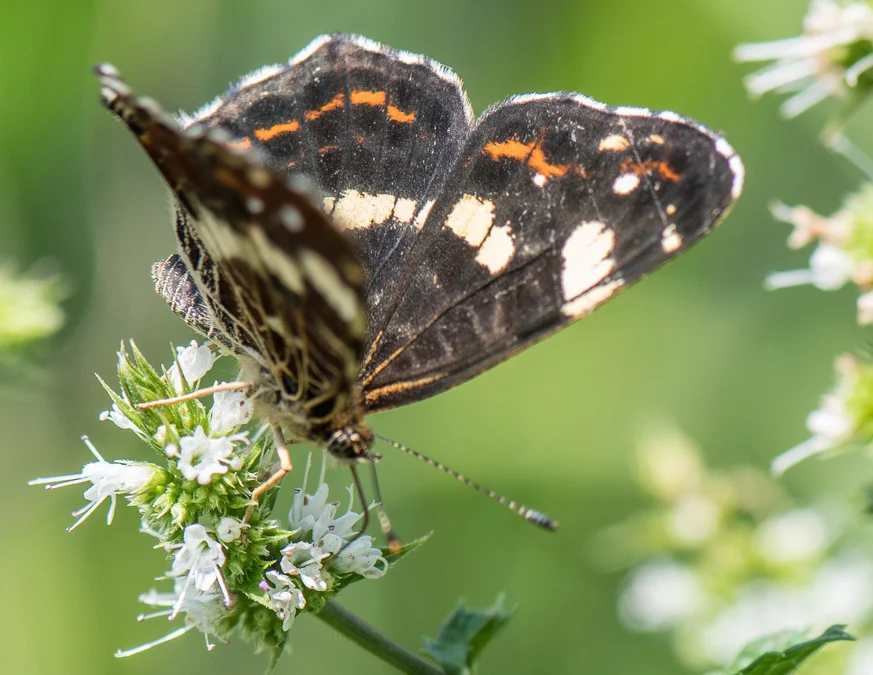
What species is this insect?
Araschnia levana
